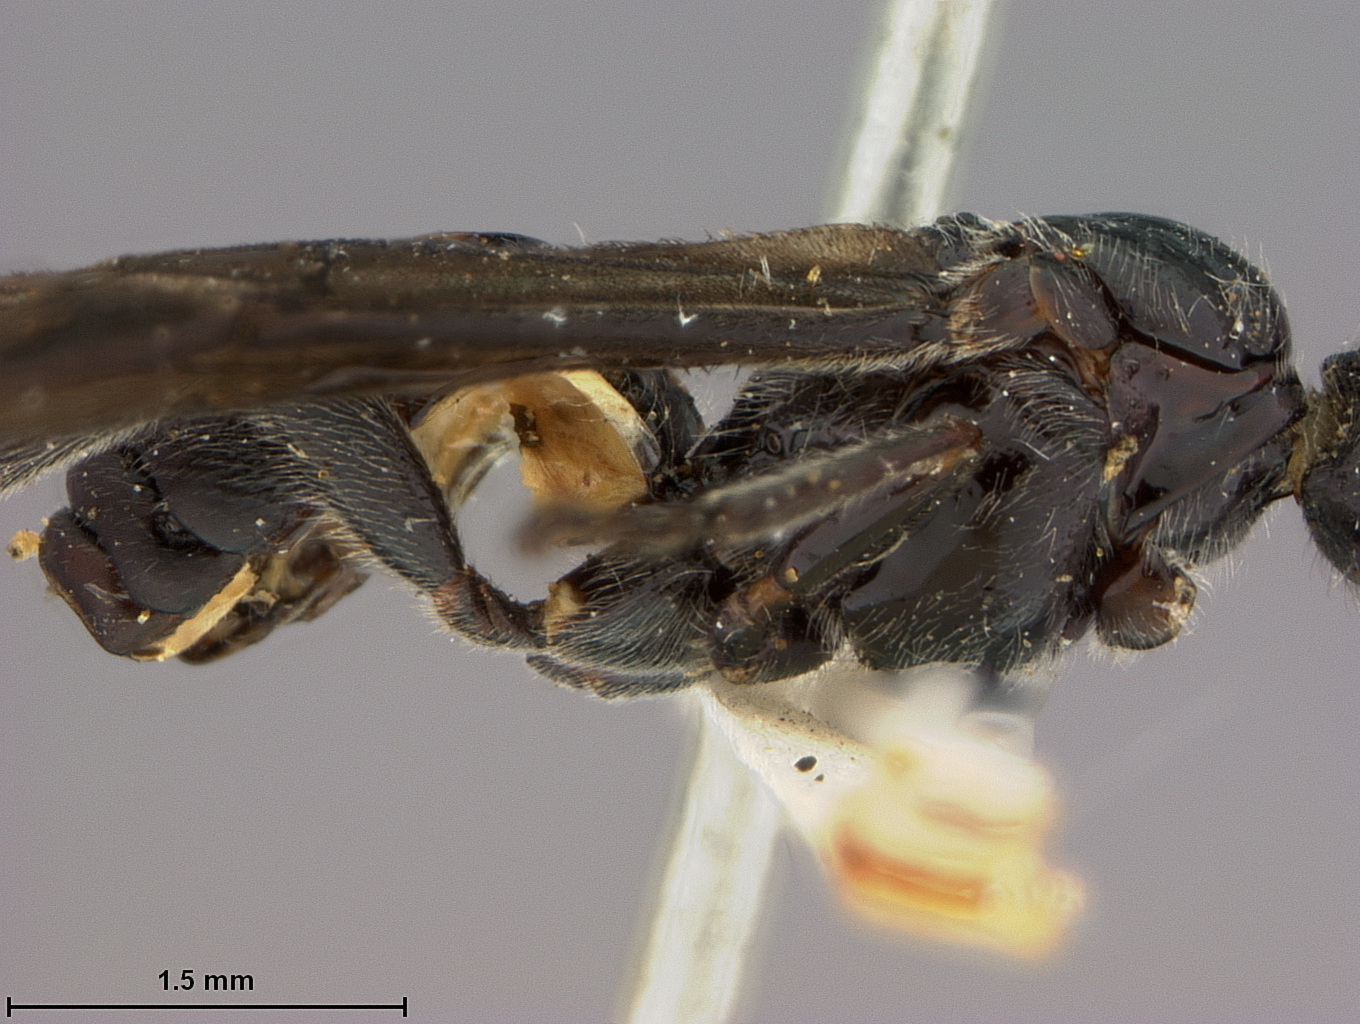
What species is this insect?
Desmiostoma kukakense
